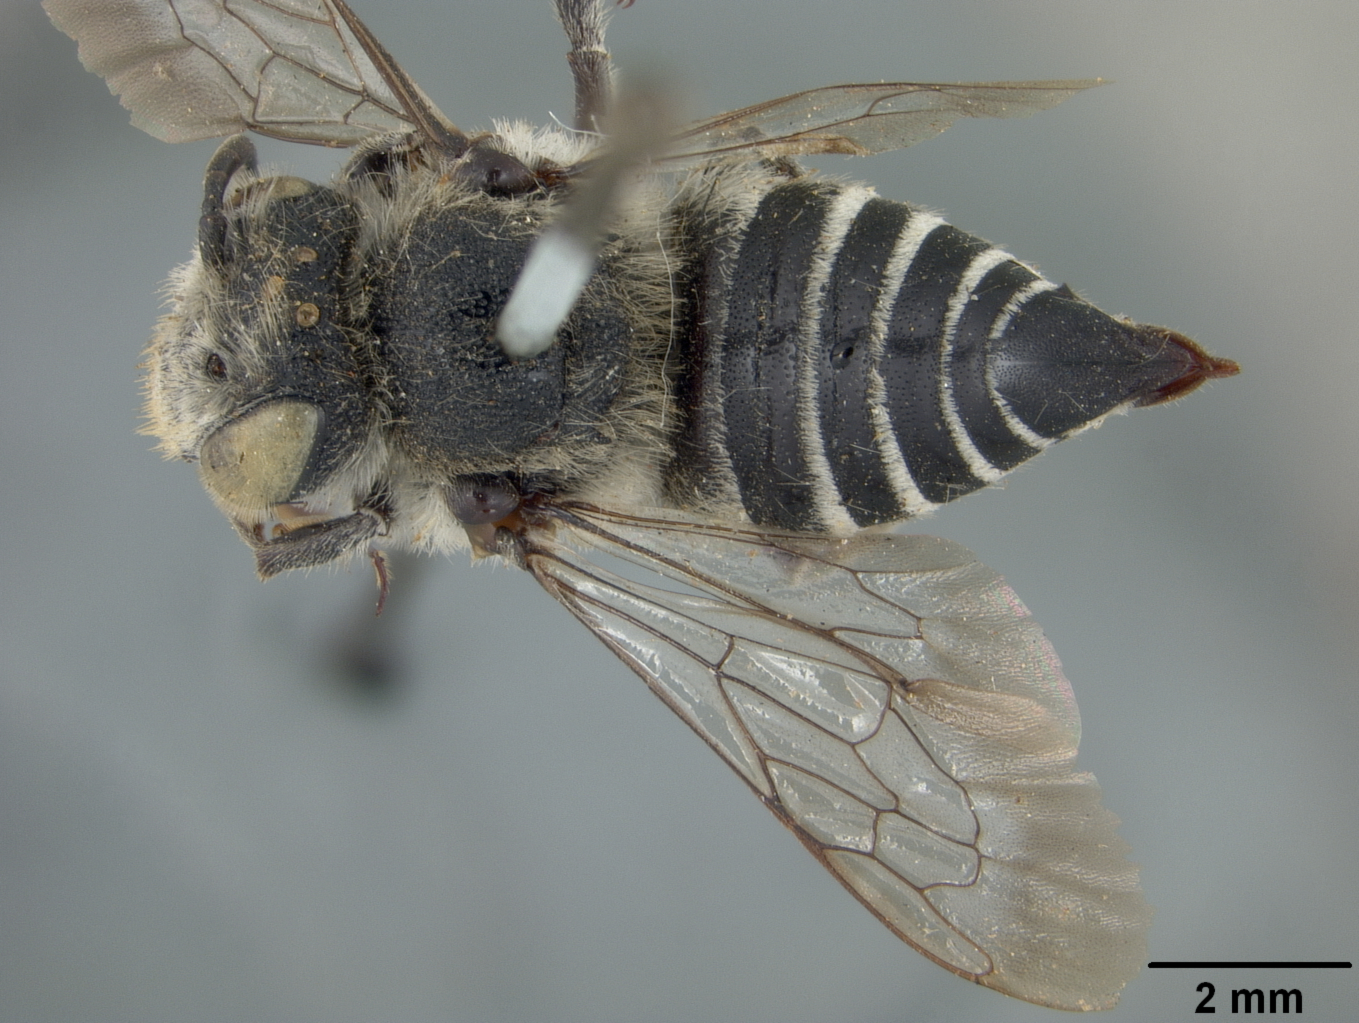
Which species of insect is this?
Coelioxys ribis
